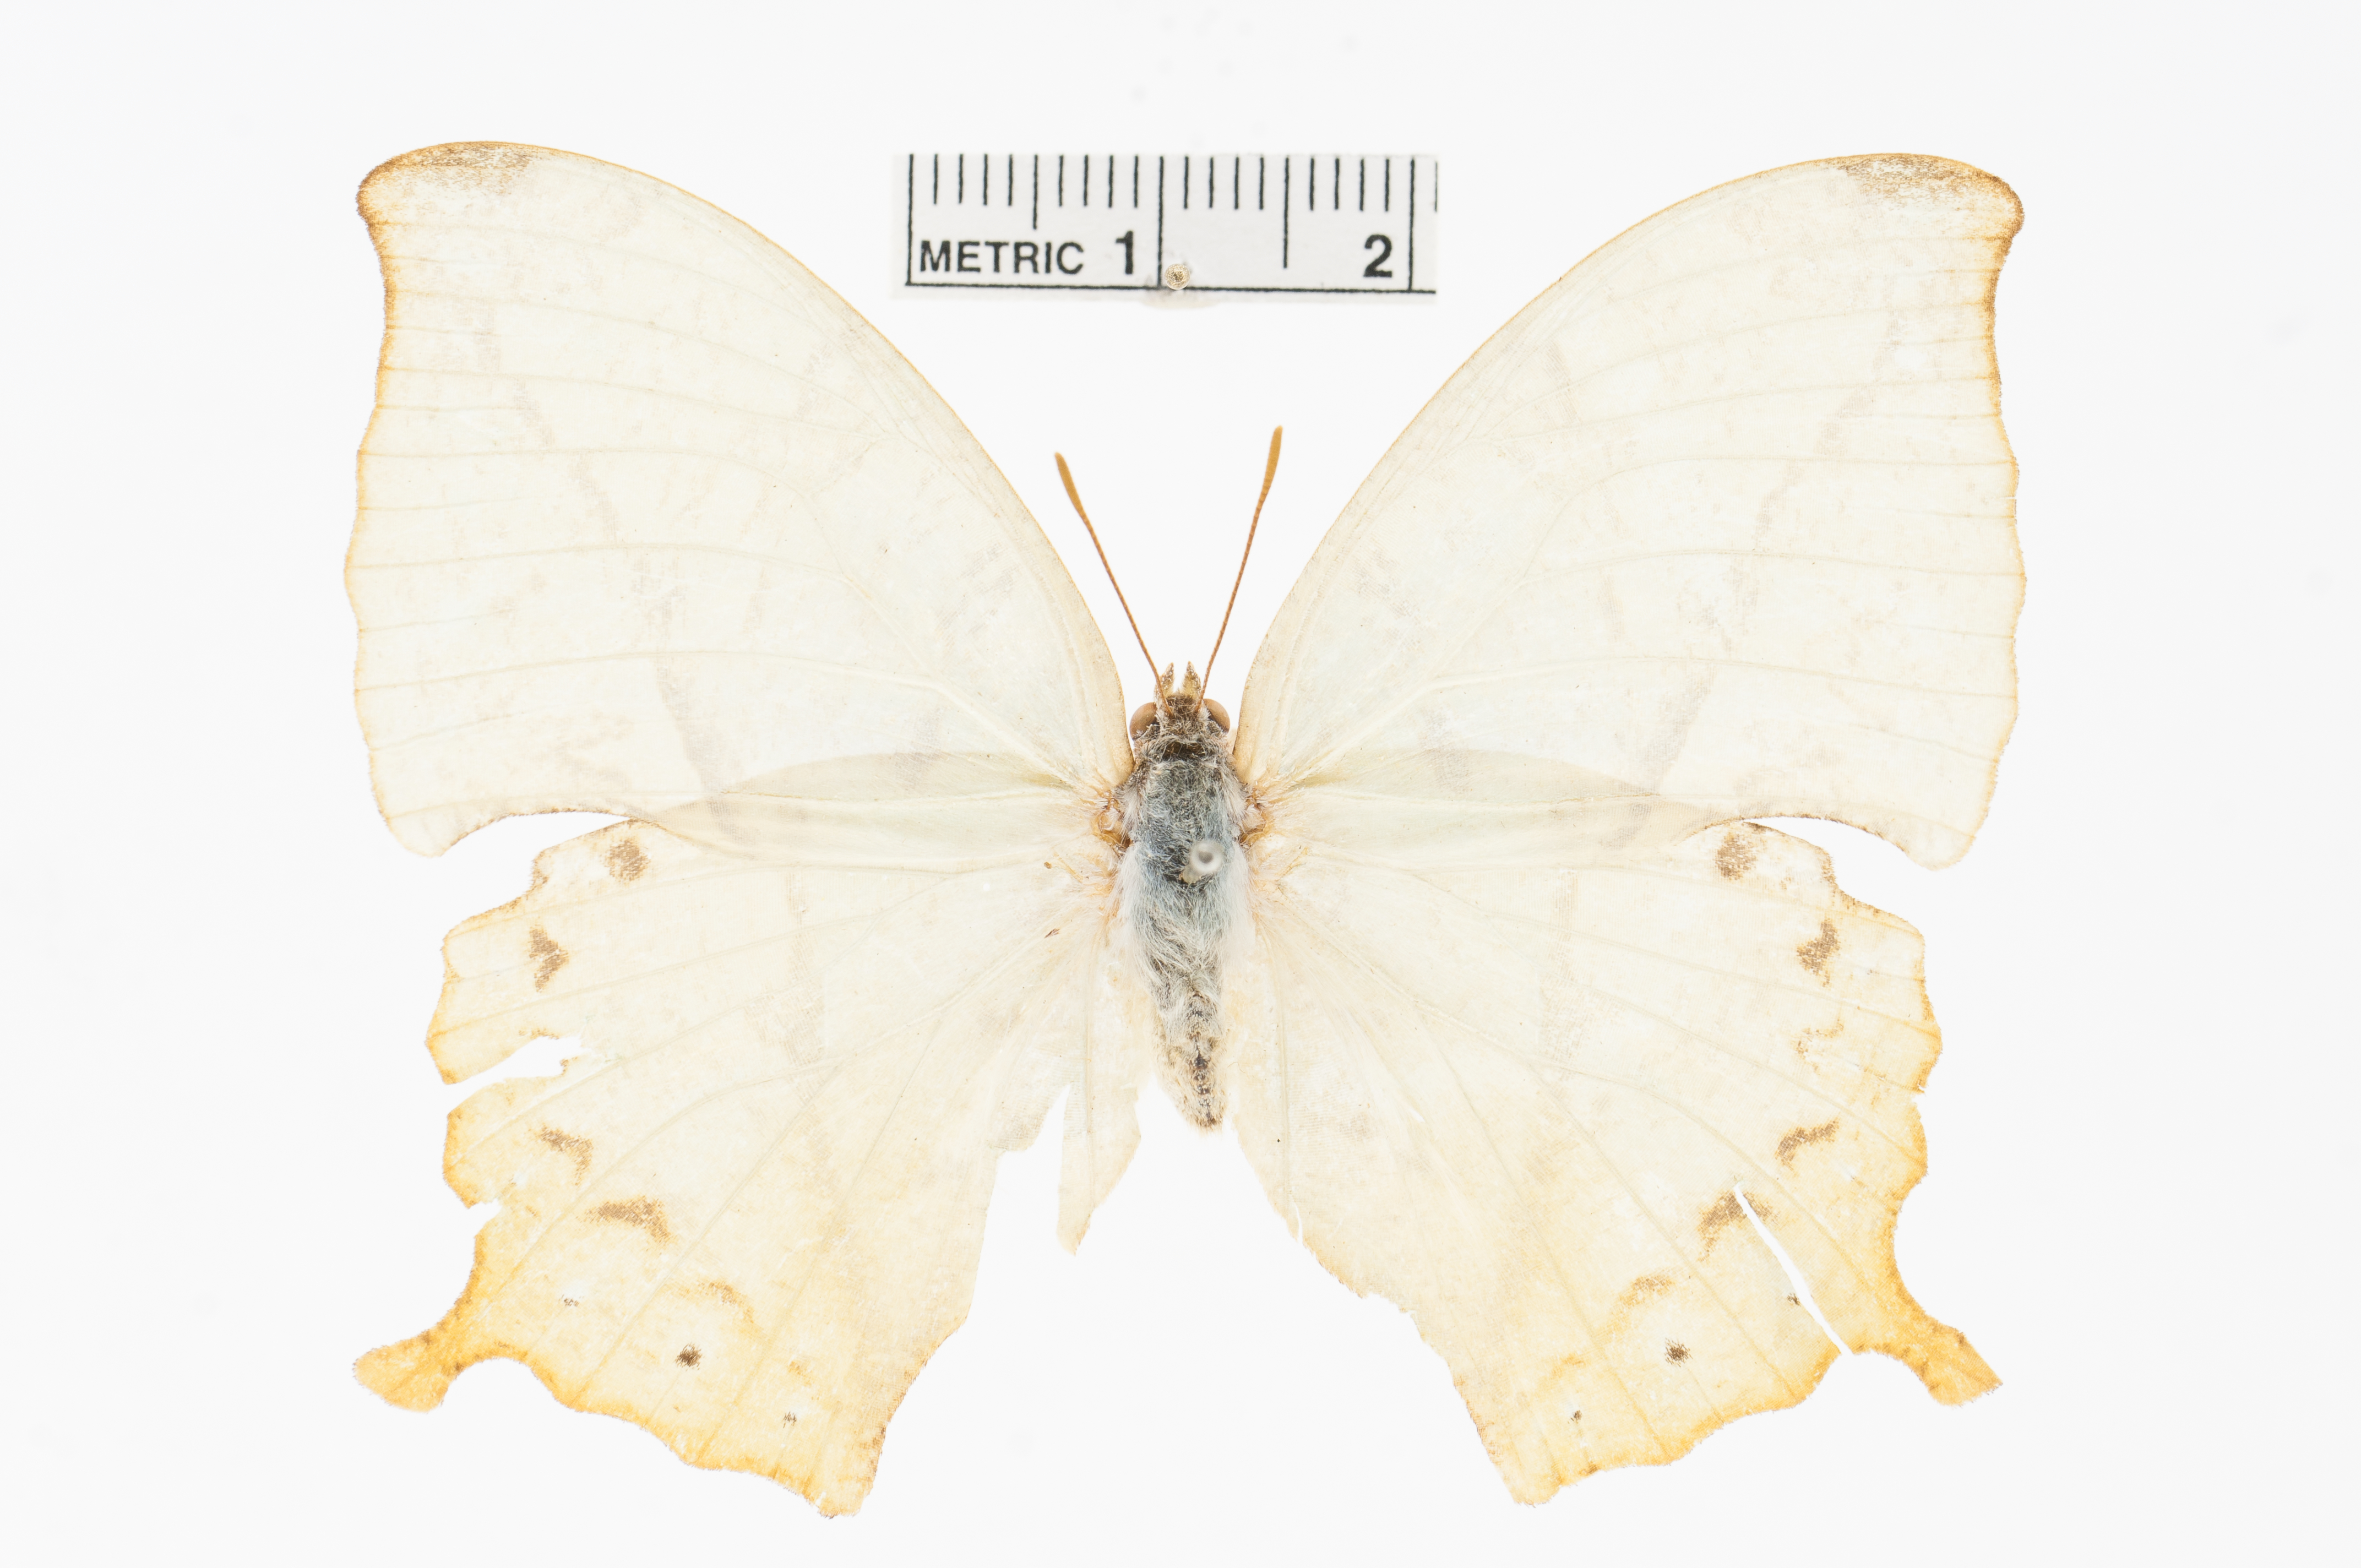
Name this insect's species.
Zaretis callidryas
